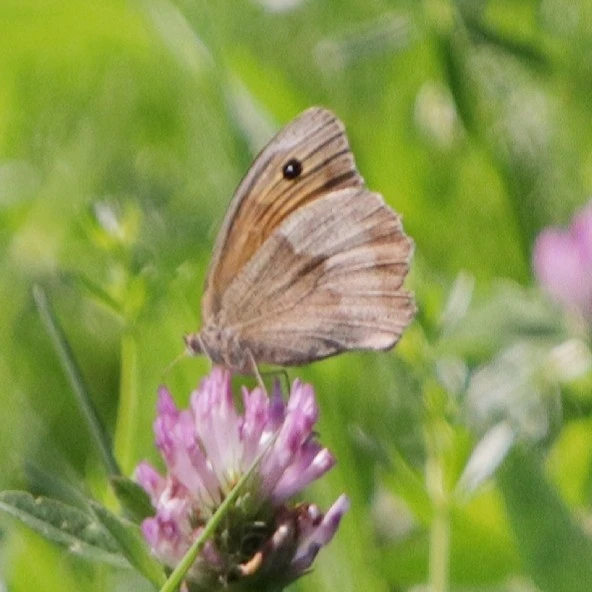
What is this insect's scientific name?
Maniola jurtina
